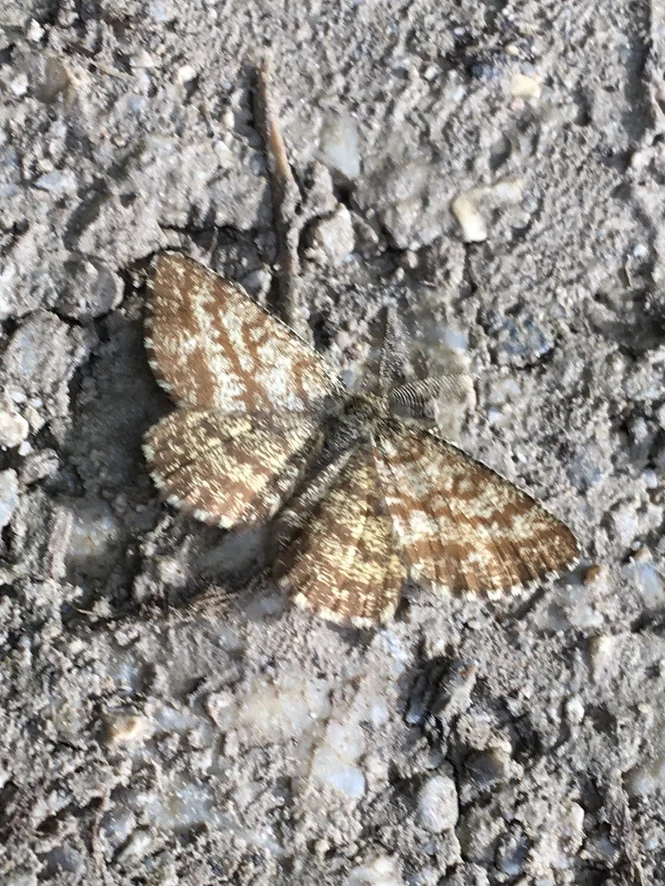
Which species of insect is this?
Ematurga atomaria
